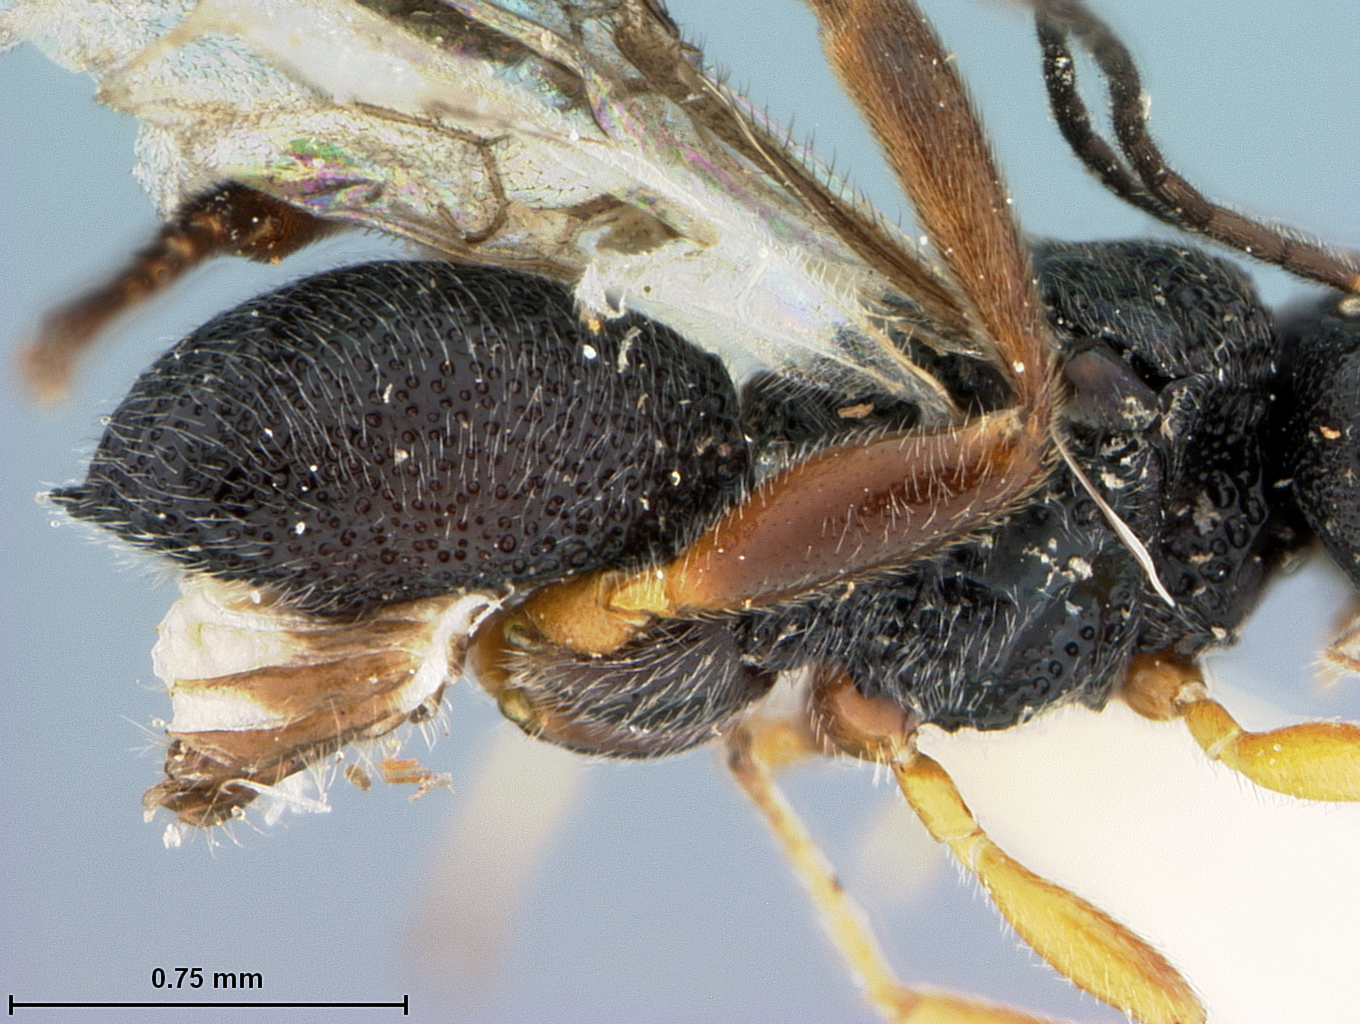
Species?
Urosigalphus mexcanus
